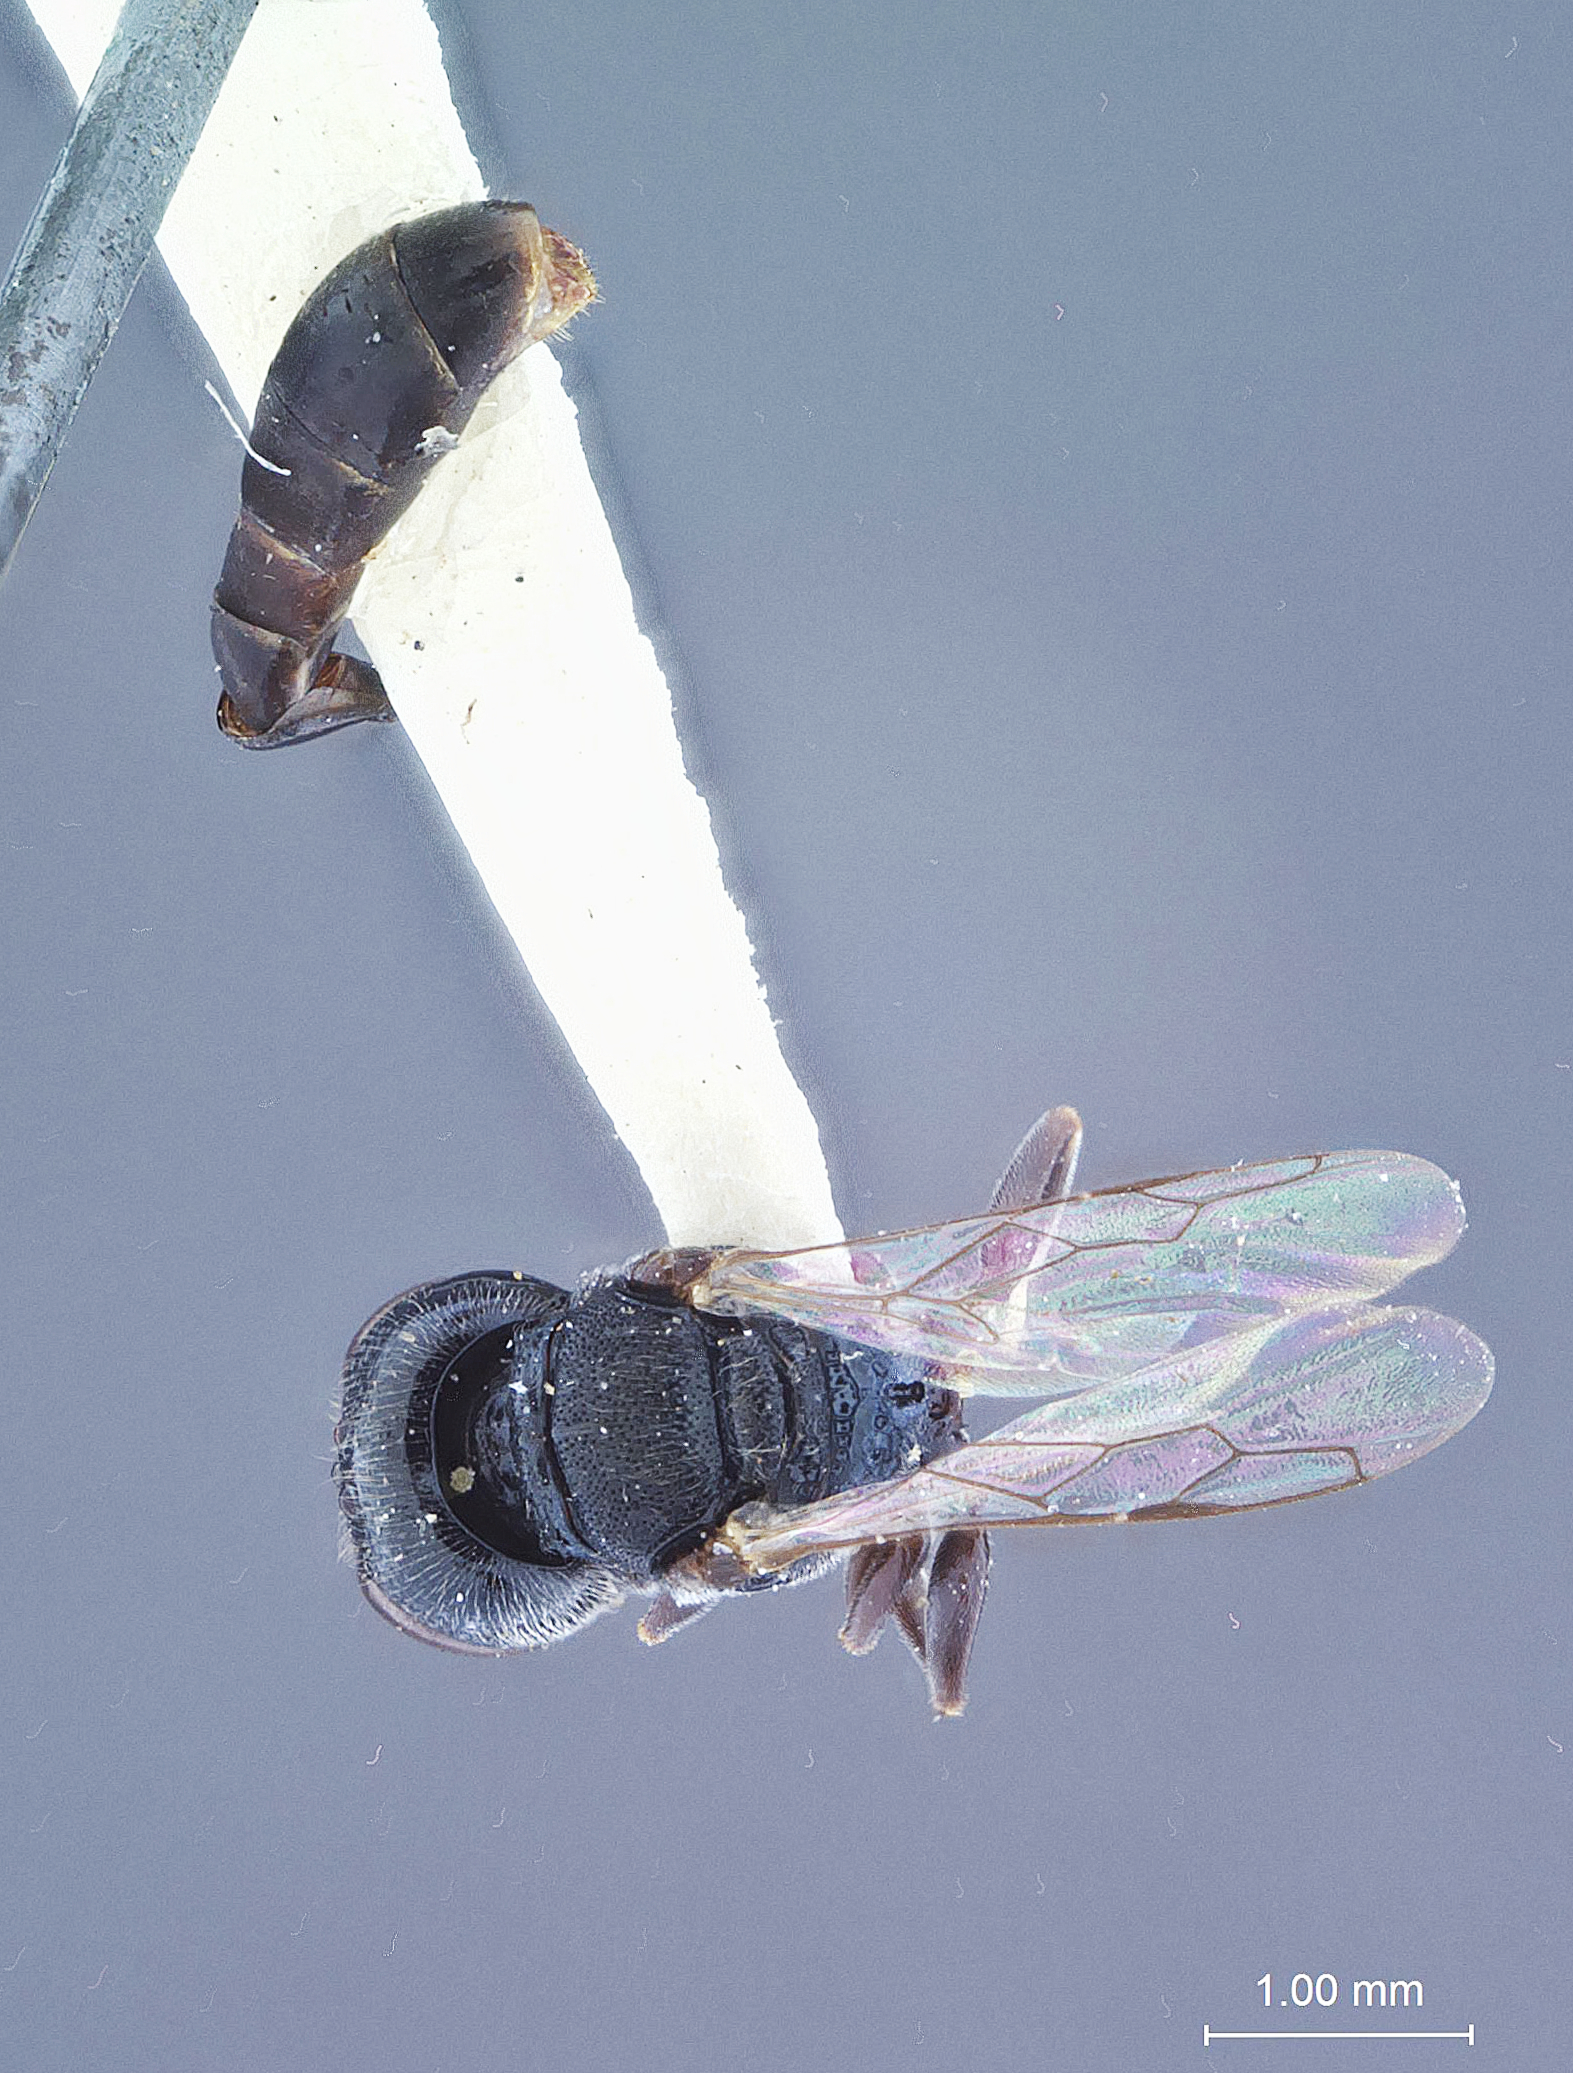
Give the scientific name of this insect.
Moniaecera chontale
